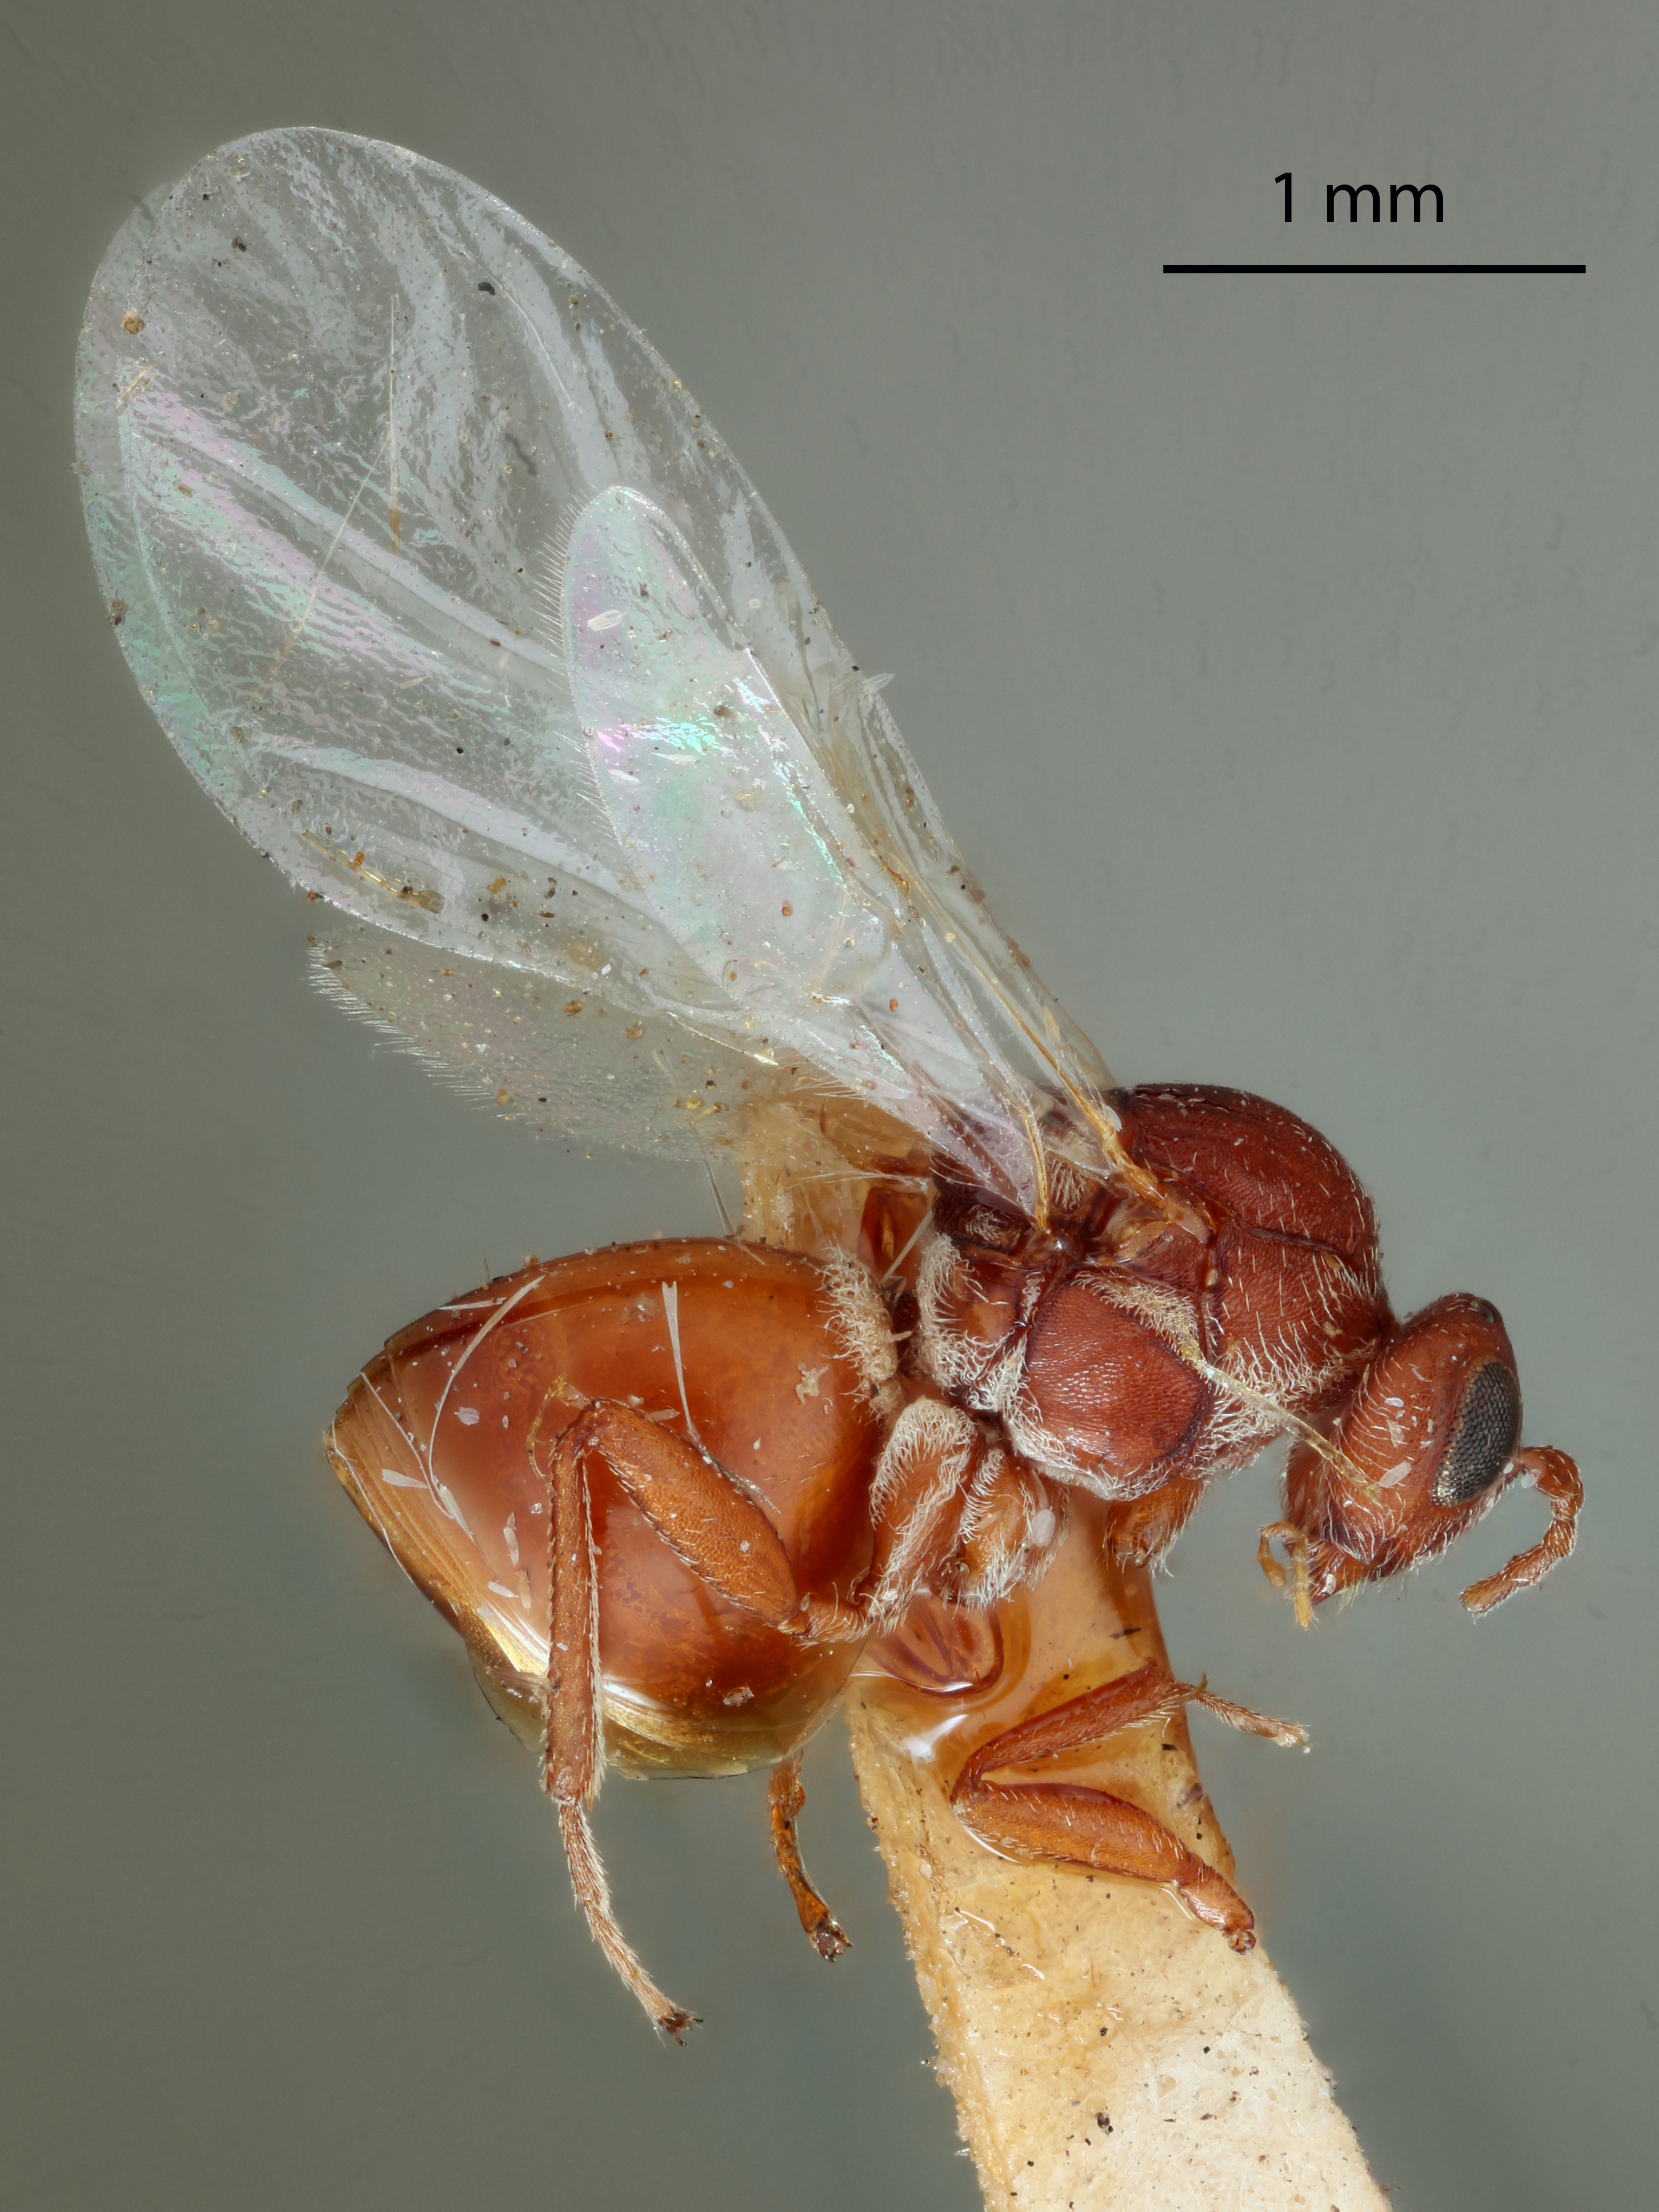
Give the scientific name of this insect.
Andricus cryptus
